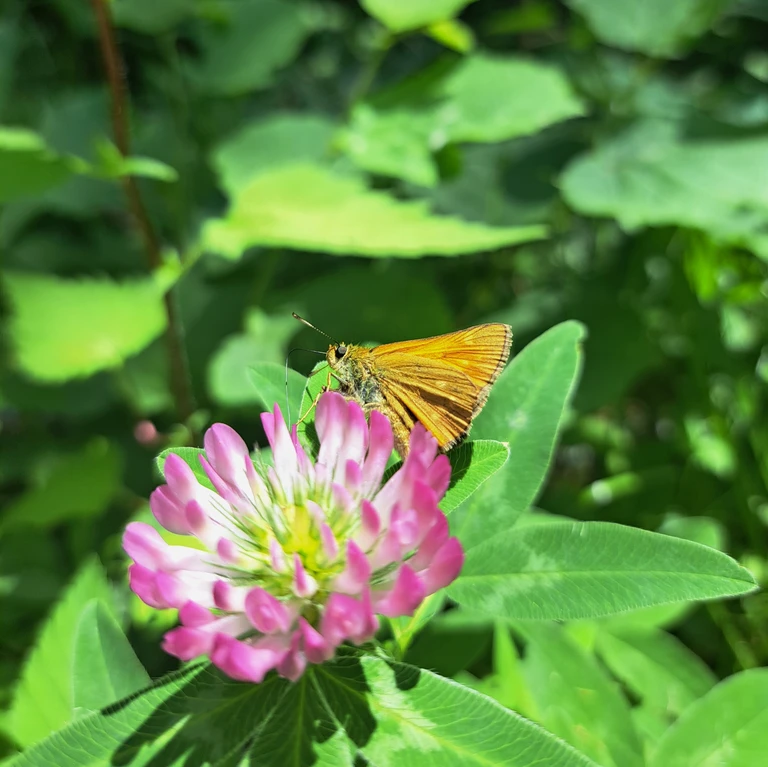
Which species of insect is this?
Ochlodes sylvanus (also Ochlodes venata)
